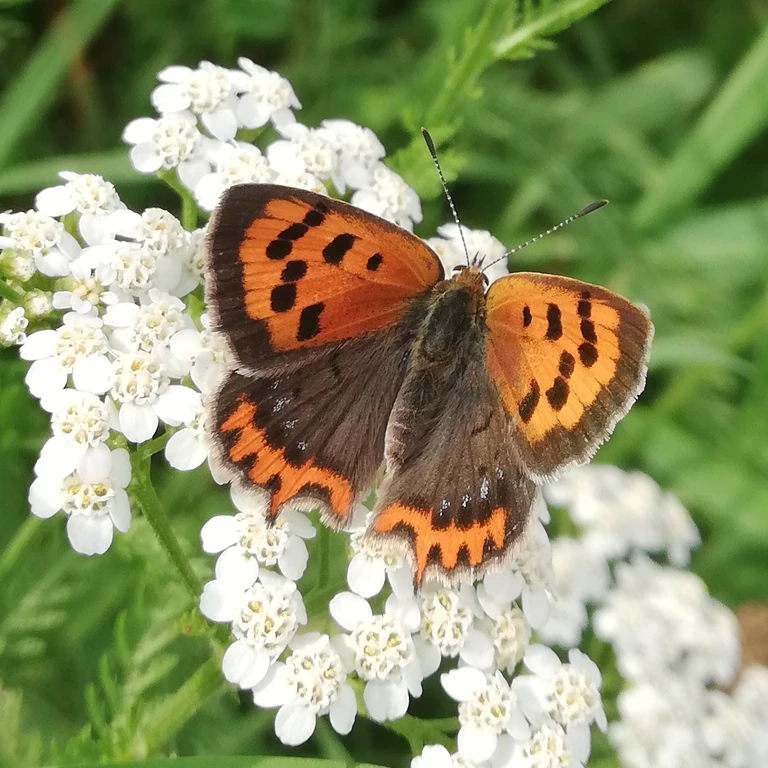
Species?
Lycaena phlaeas
